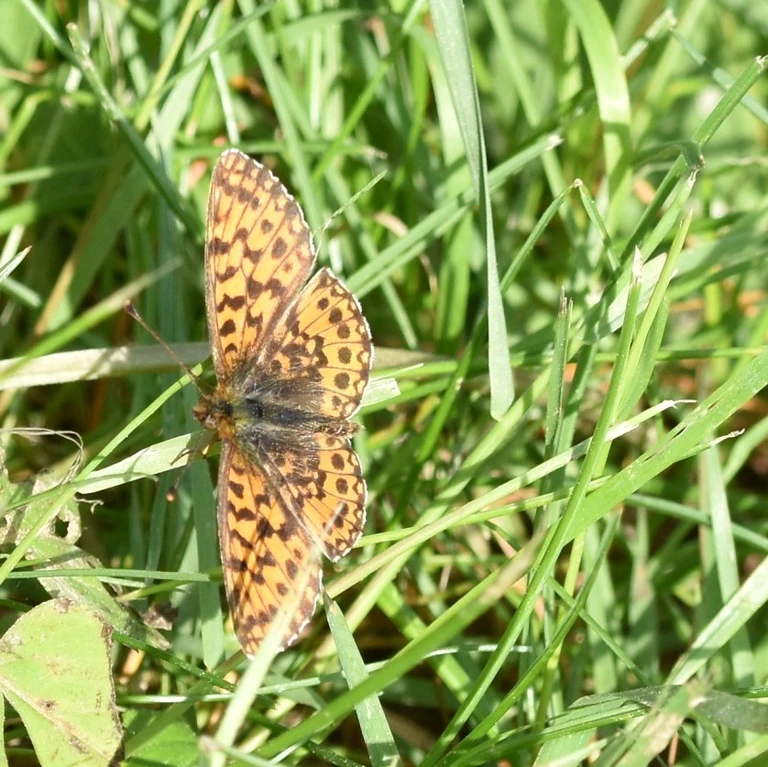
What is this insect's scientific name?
Boloria dia
